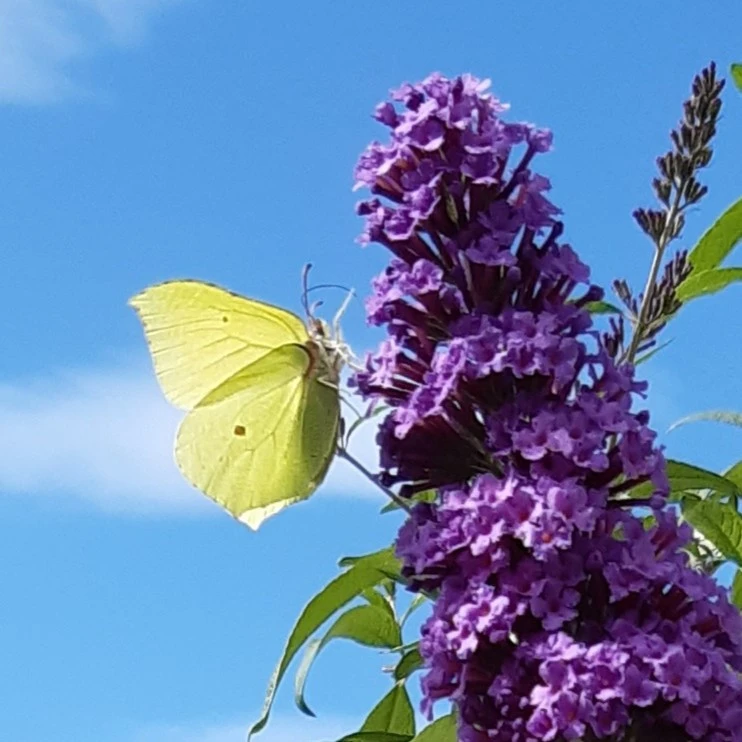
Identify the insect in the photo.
Gonepteryx rhamni
